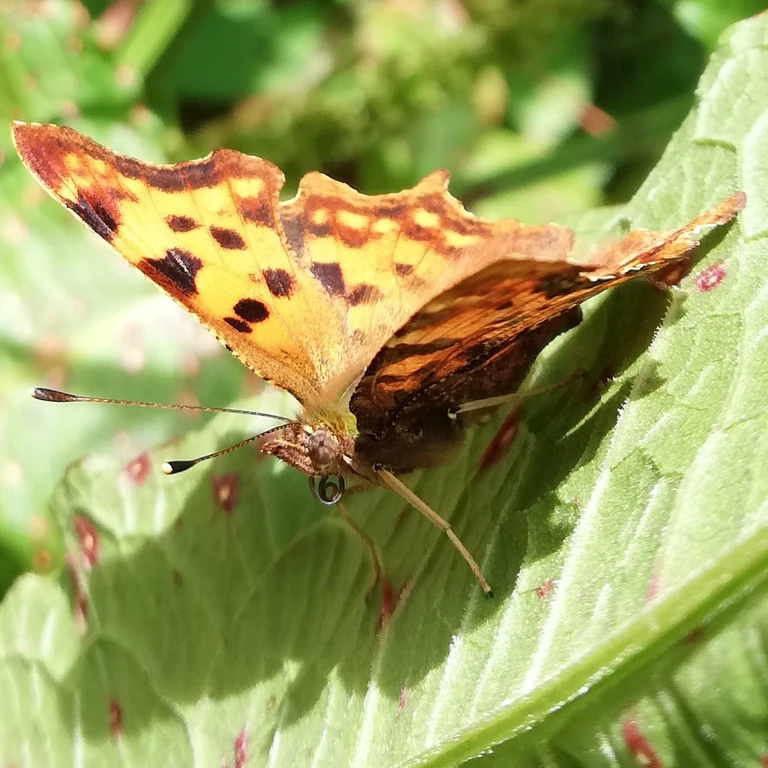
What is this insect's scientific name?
Polygonia c-album
